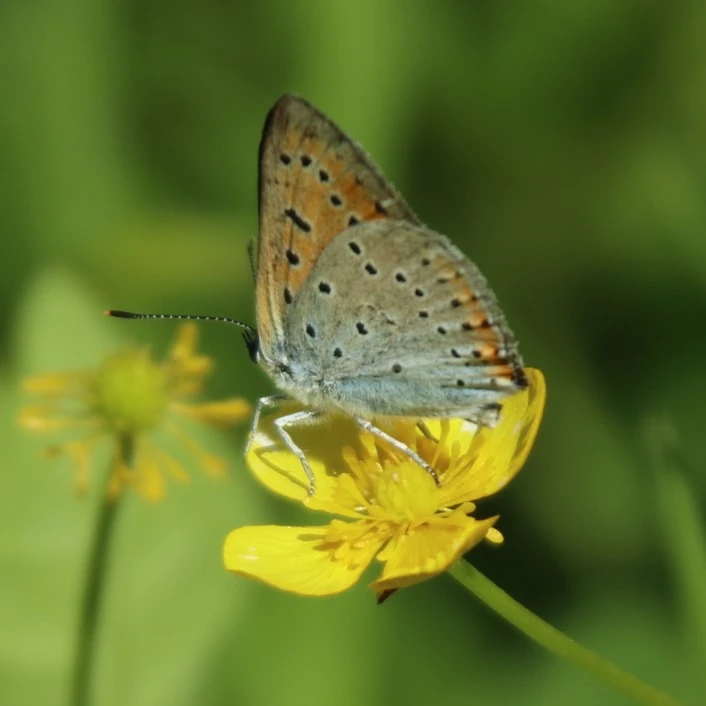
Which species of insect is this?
Lycaena dispar
